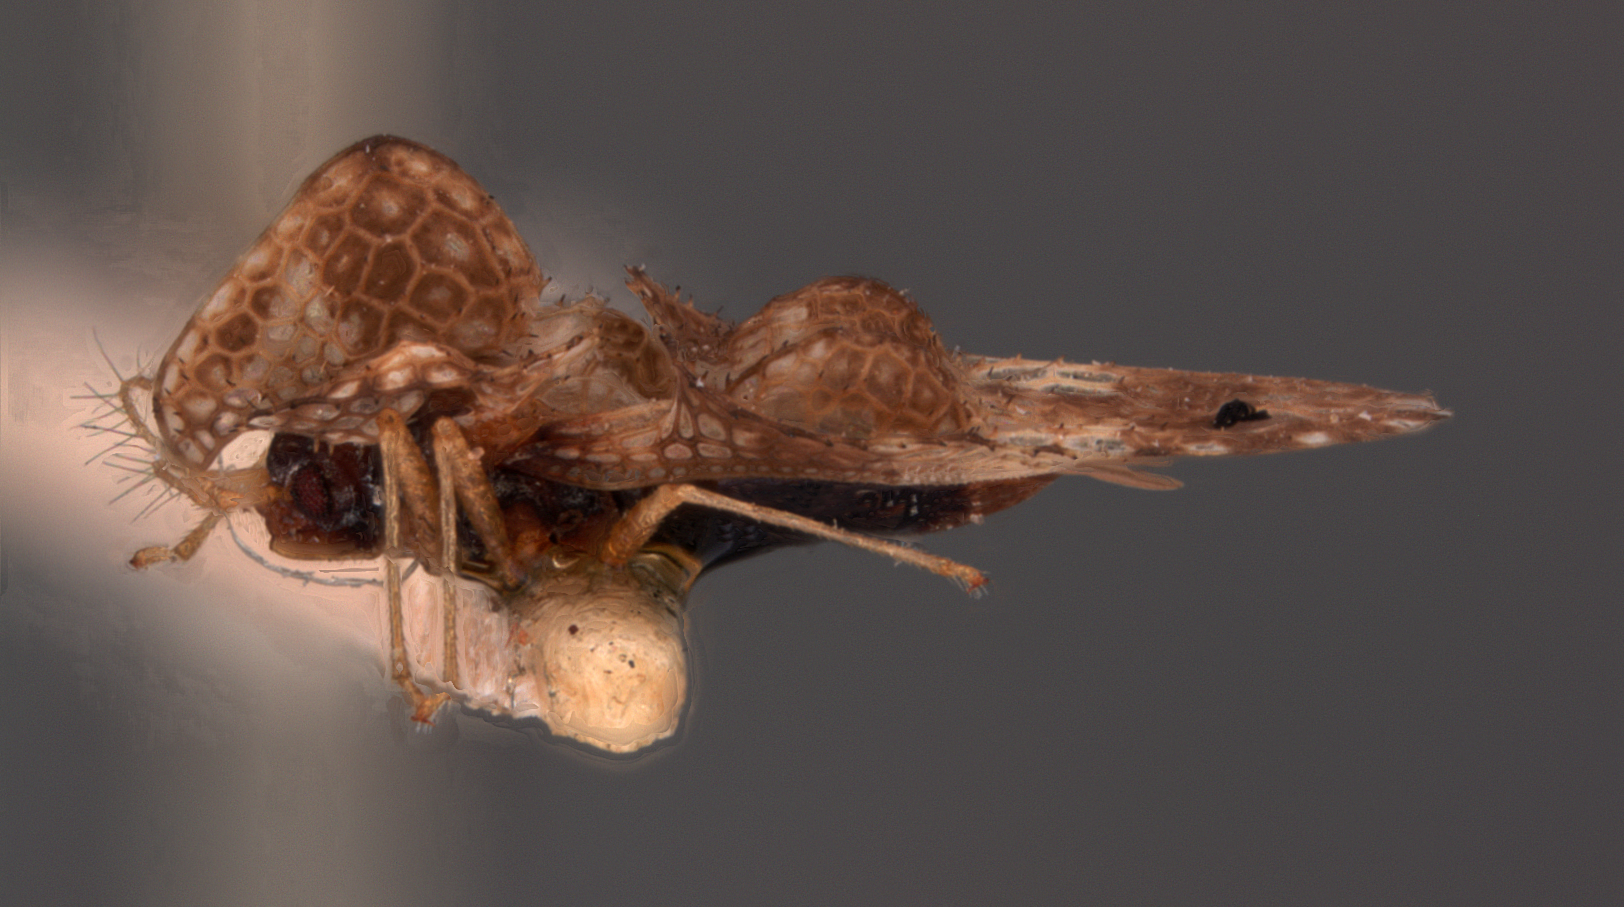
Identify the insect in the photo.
Corythuca brunnea
